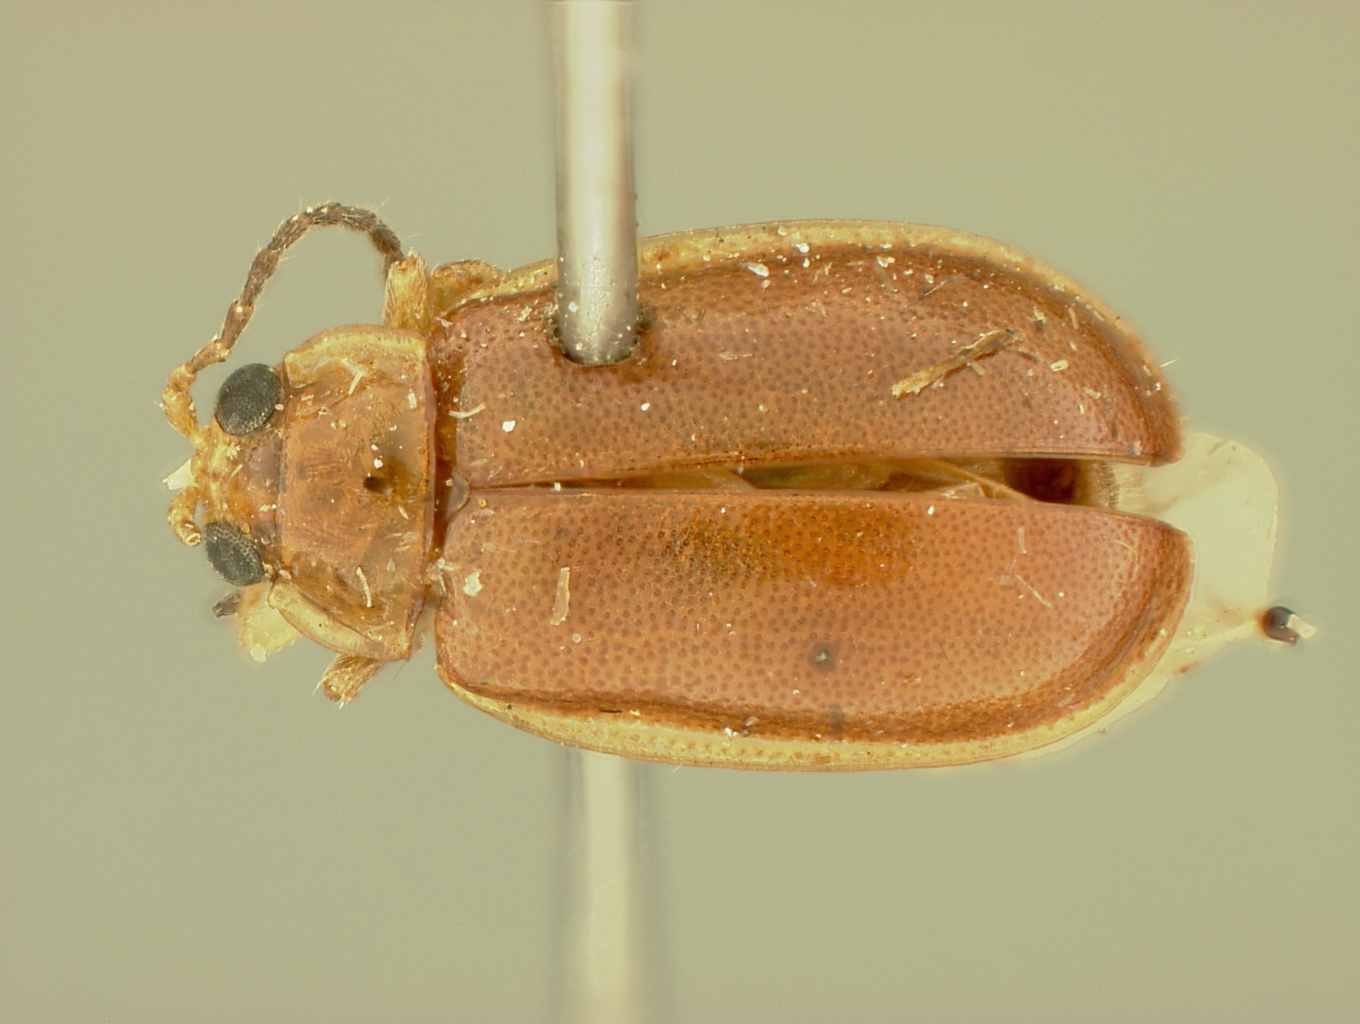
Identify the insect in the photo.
Philopona elke
